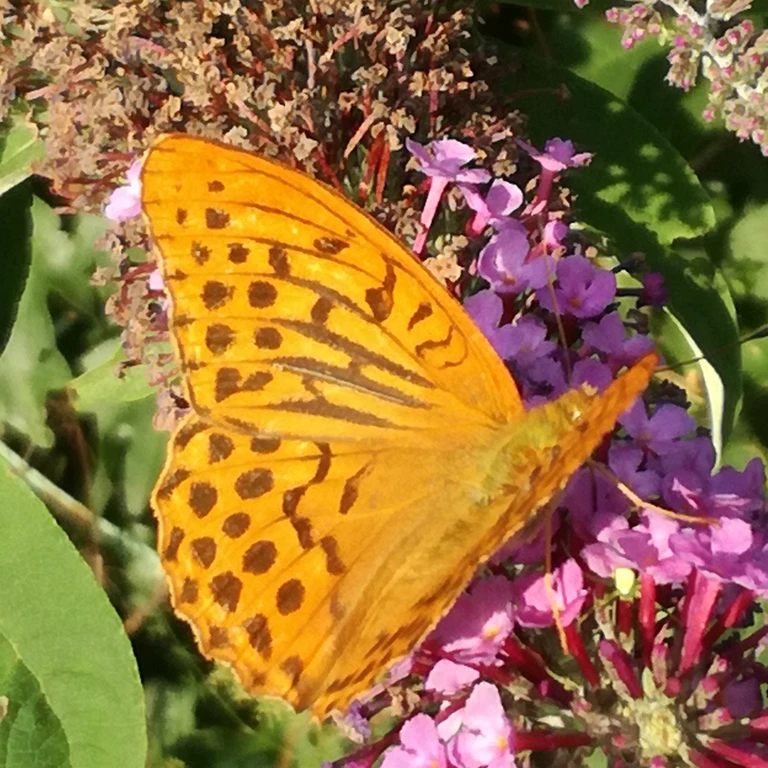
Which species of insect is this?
Argynnis paphia
